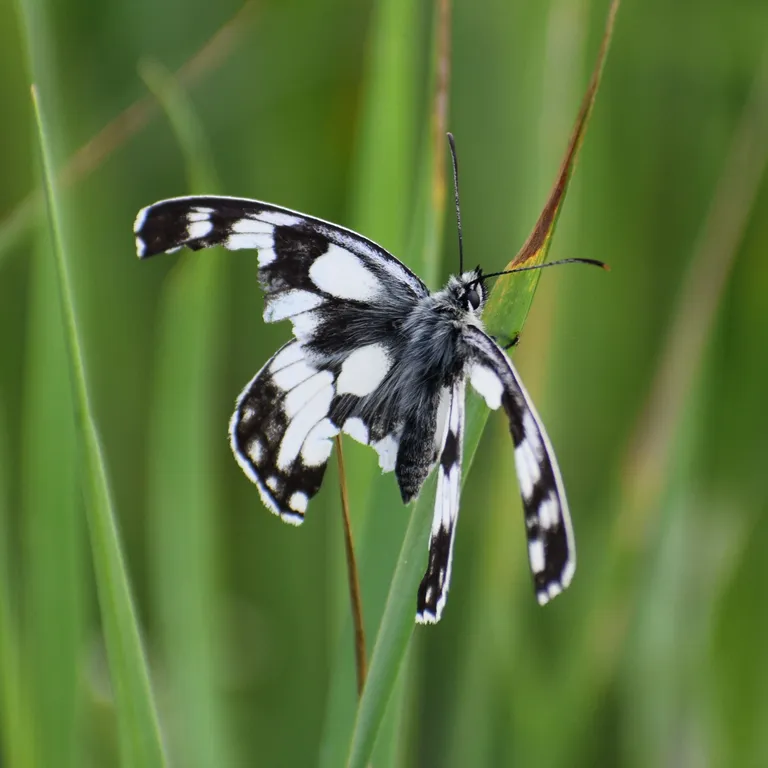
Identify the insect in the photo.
Melanargia galathea
